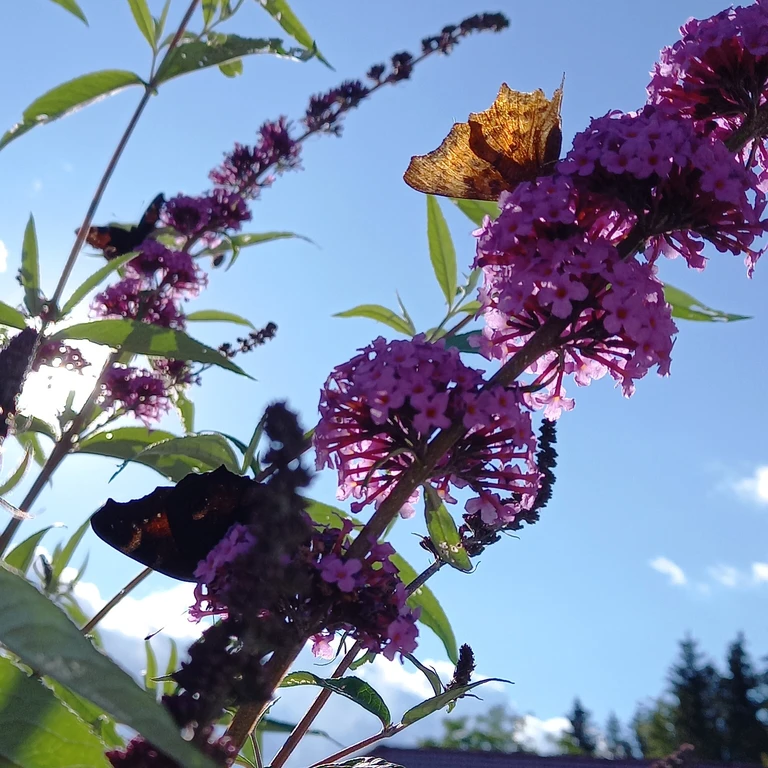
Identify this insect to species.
Polygonia c-album
